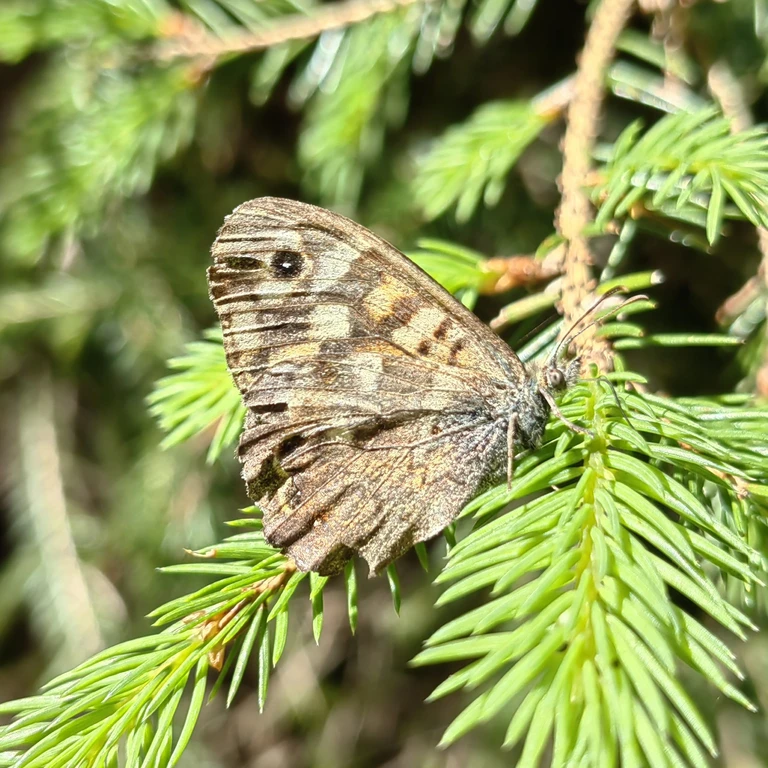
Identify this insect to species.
Pararge aegeria
